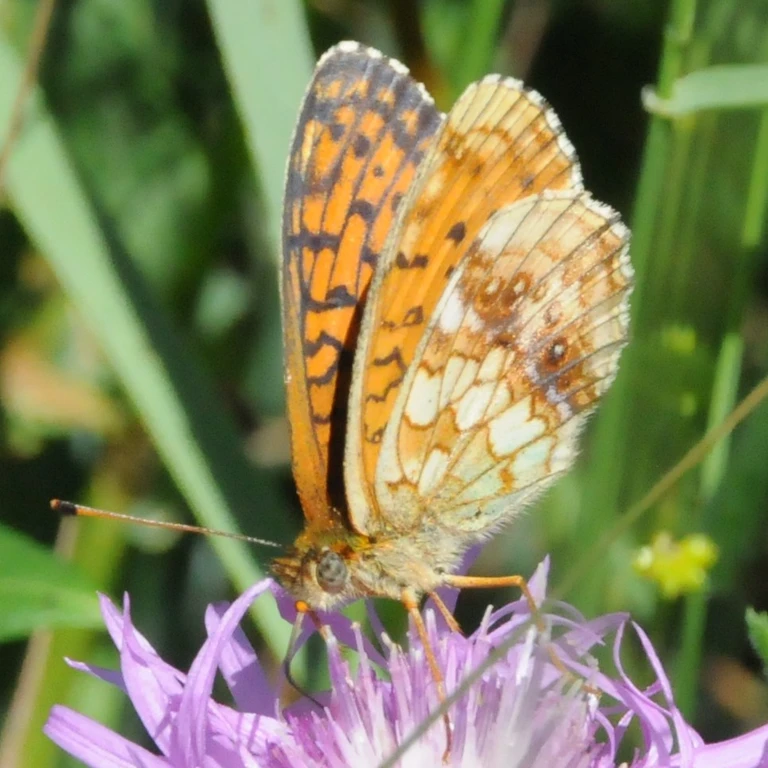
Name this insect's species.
Brenthis ino
